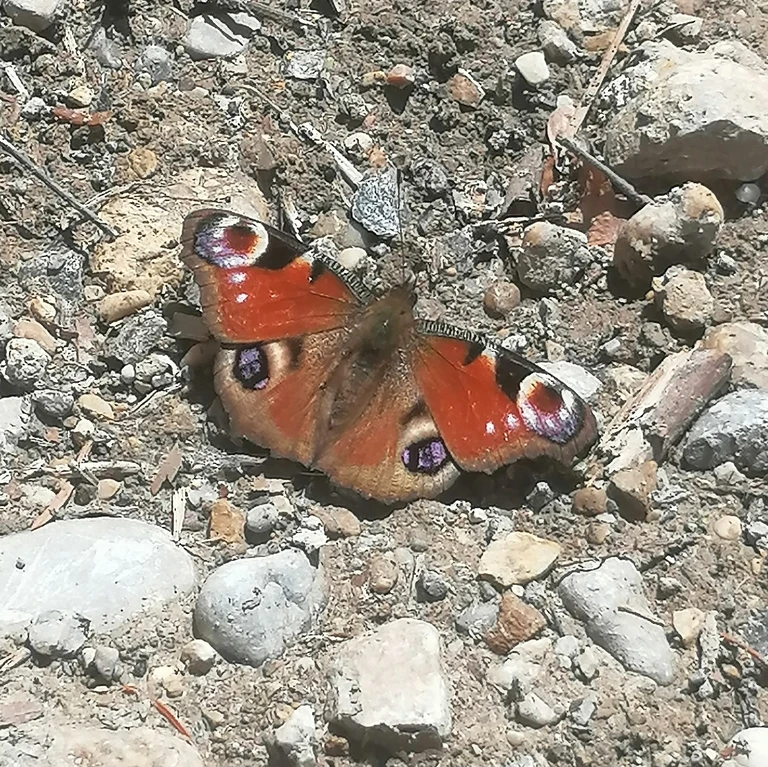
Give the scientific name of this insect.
Aglais io
